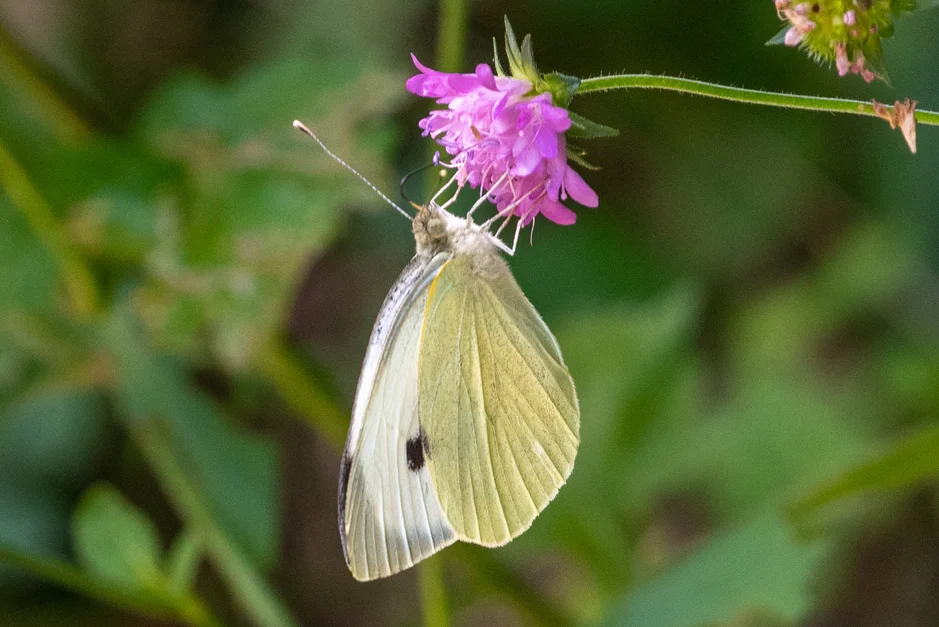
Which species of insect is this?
Pieris brassicae
